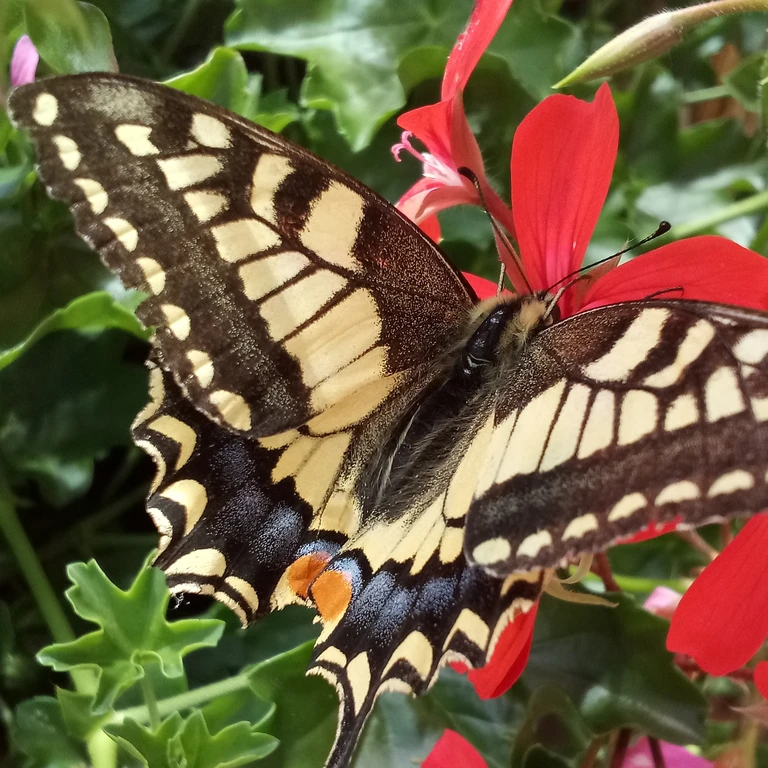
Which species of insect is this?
Papilio machaon
